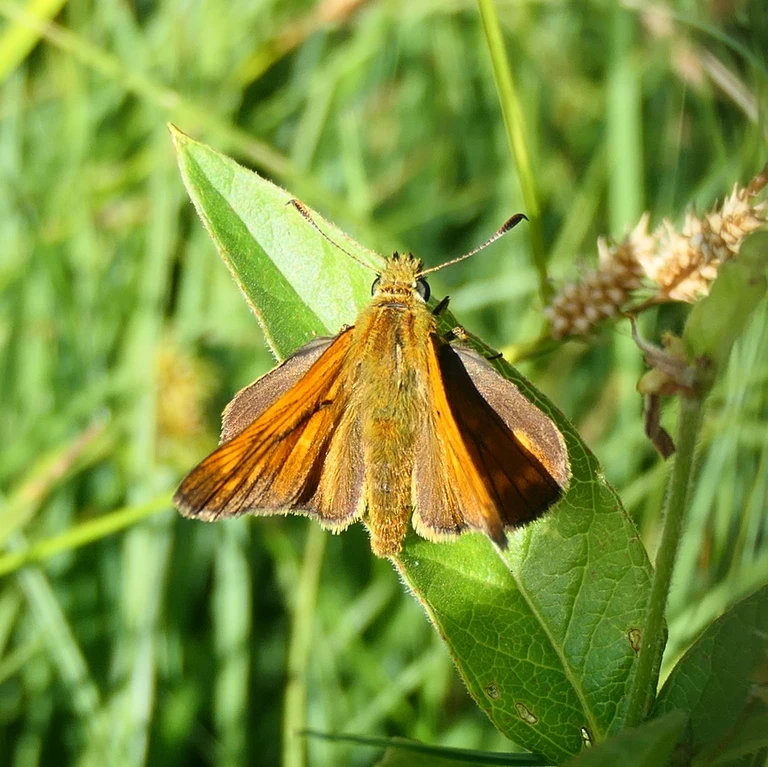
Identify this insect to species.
Ochlodes sylvanus (also Ochlodes venata)
